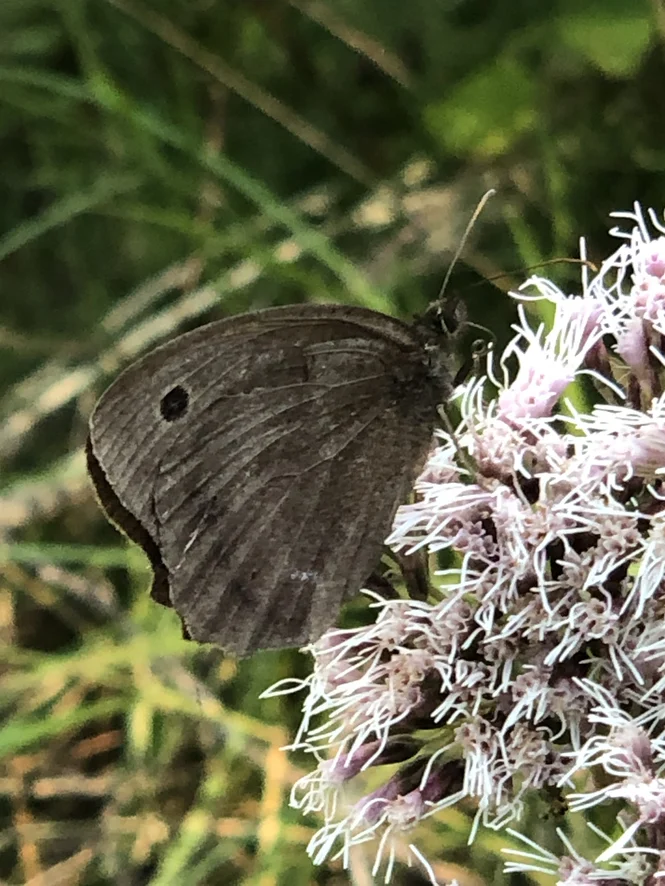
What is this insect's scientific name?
Minois dryas
